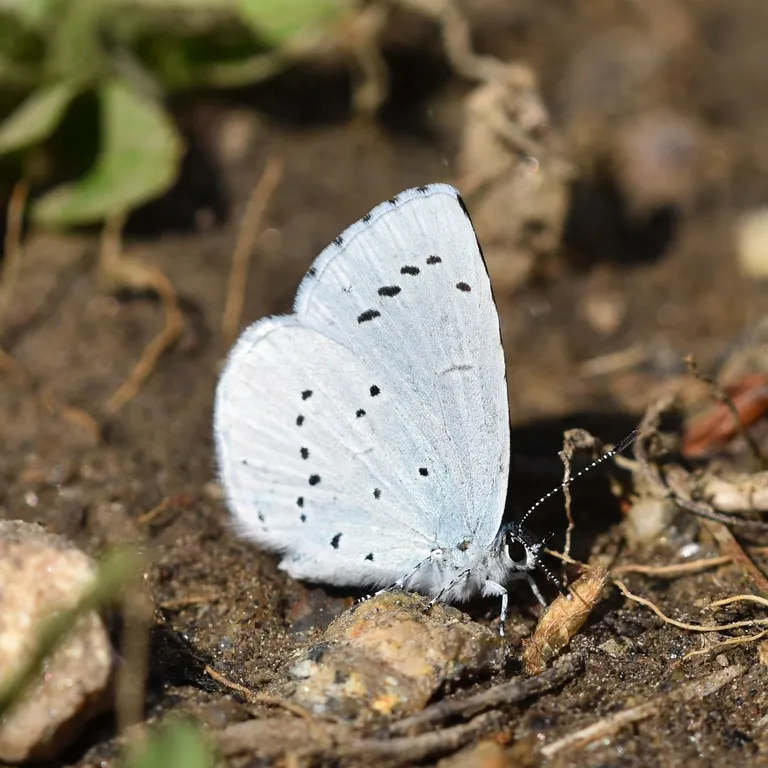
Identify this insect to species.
Celastrina argiolus
